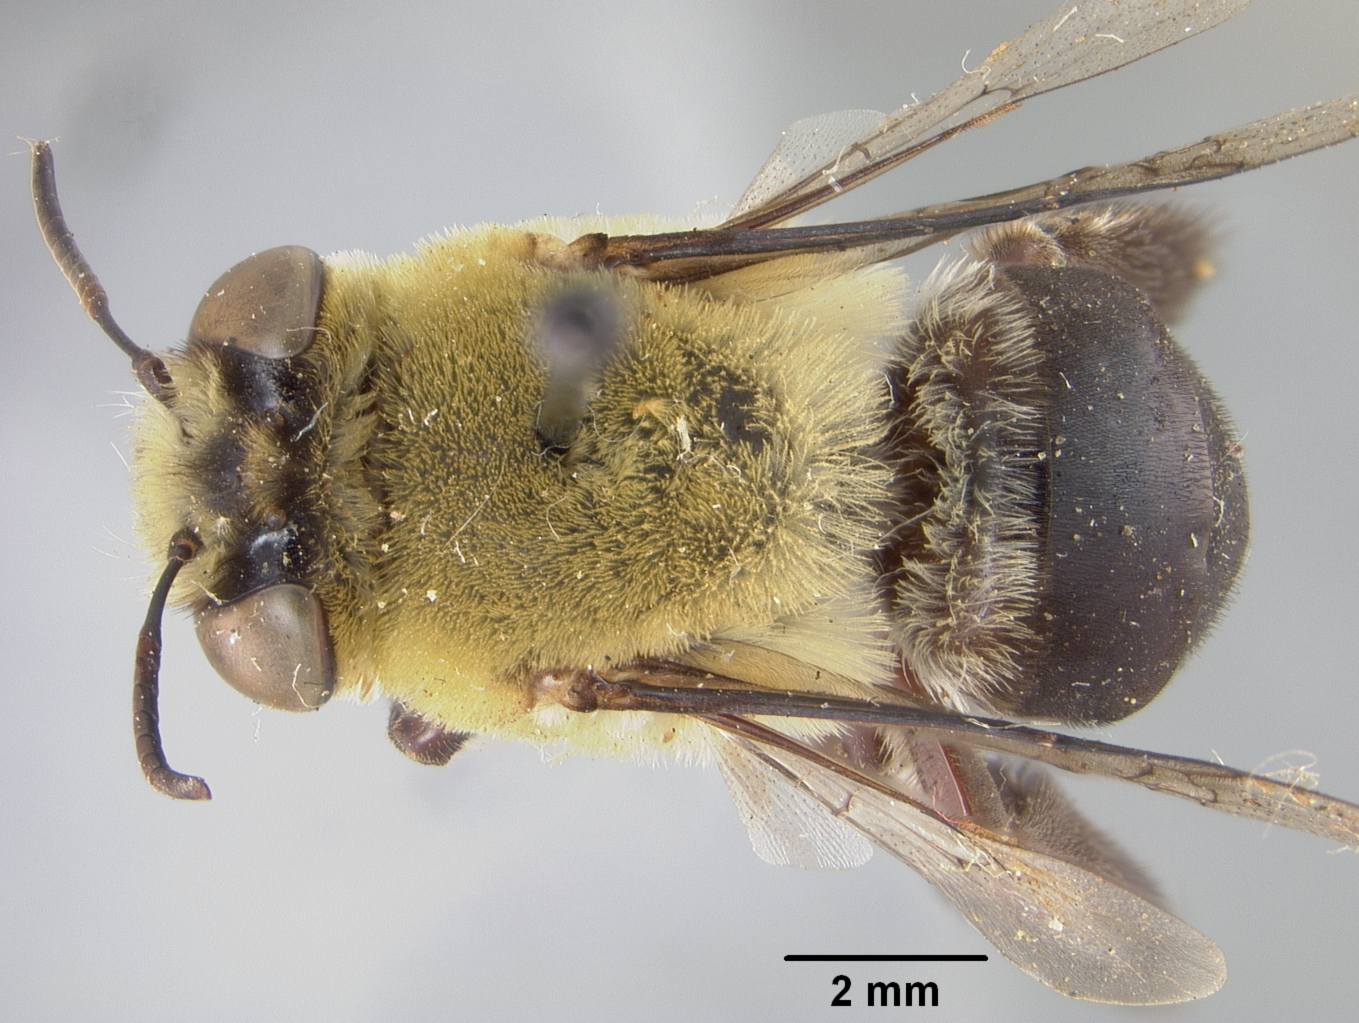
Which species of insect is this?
Centris nitida
